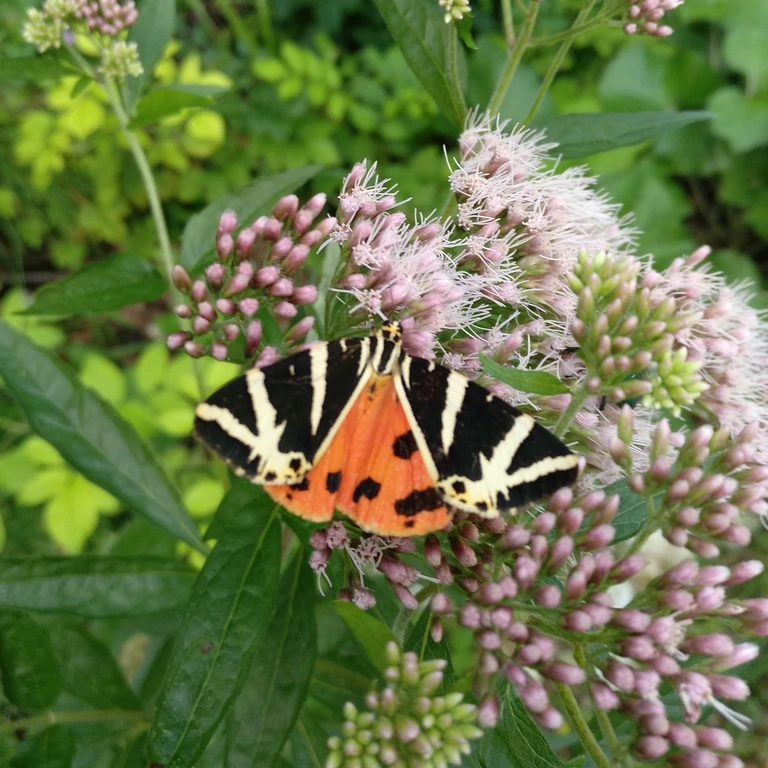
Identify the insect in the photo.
Euplagia quadripunctaria
